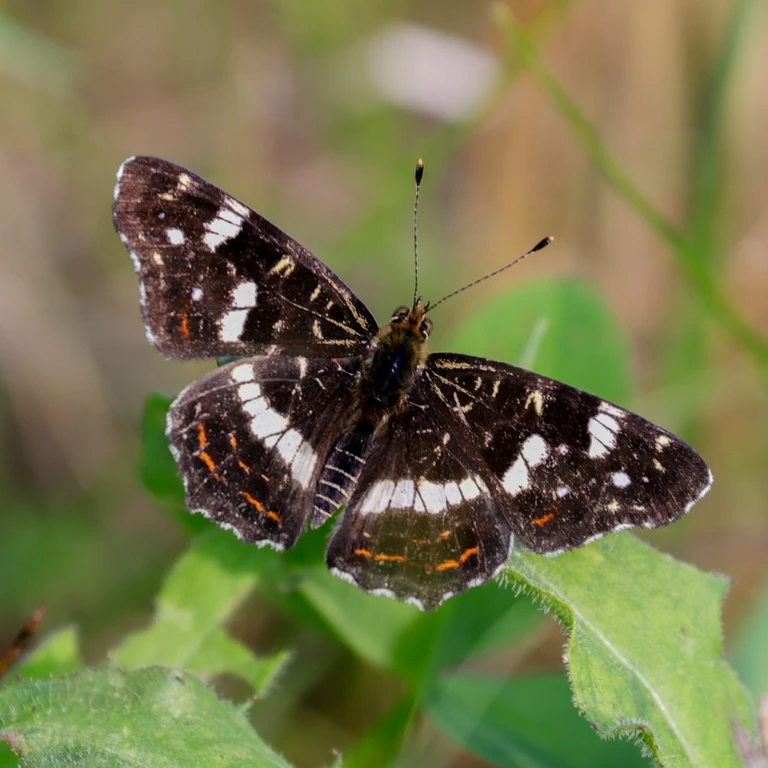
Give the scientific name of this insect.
Araschnia levana
